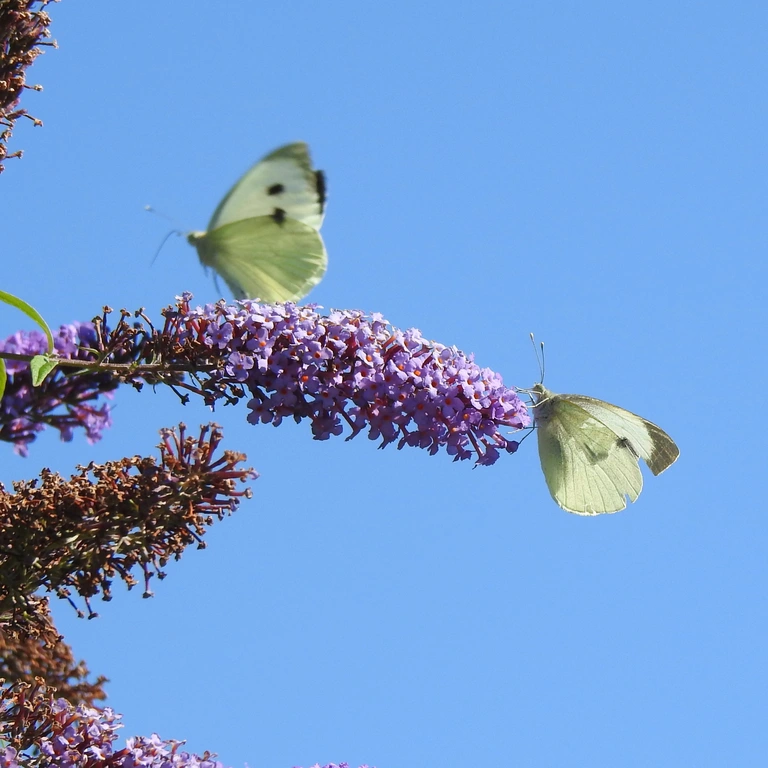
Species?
Pieris brassicae
